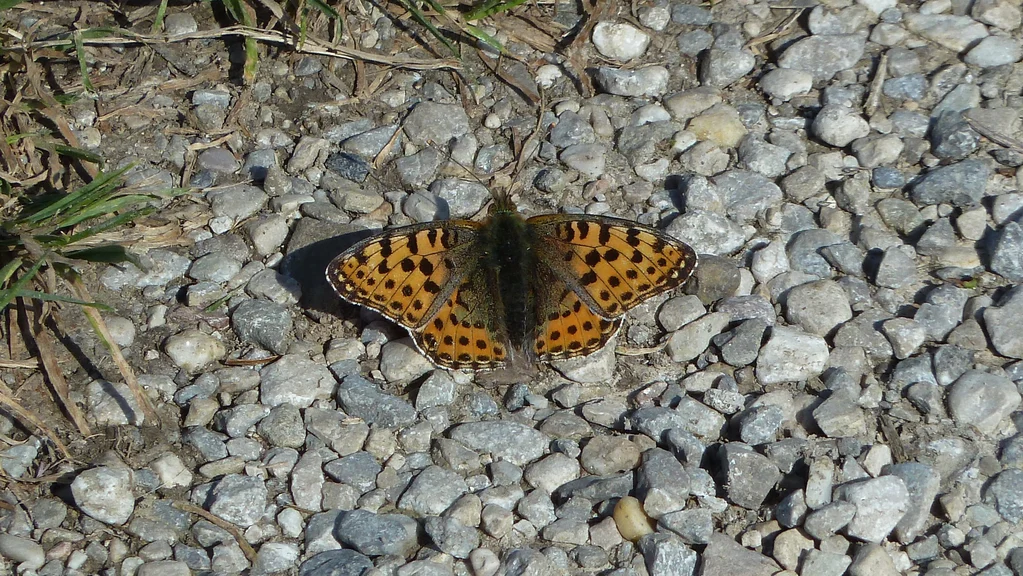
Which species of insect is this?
Issoria lathonia
